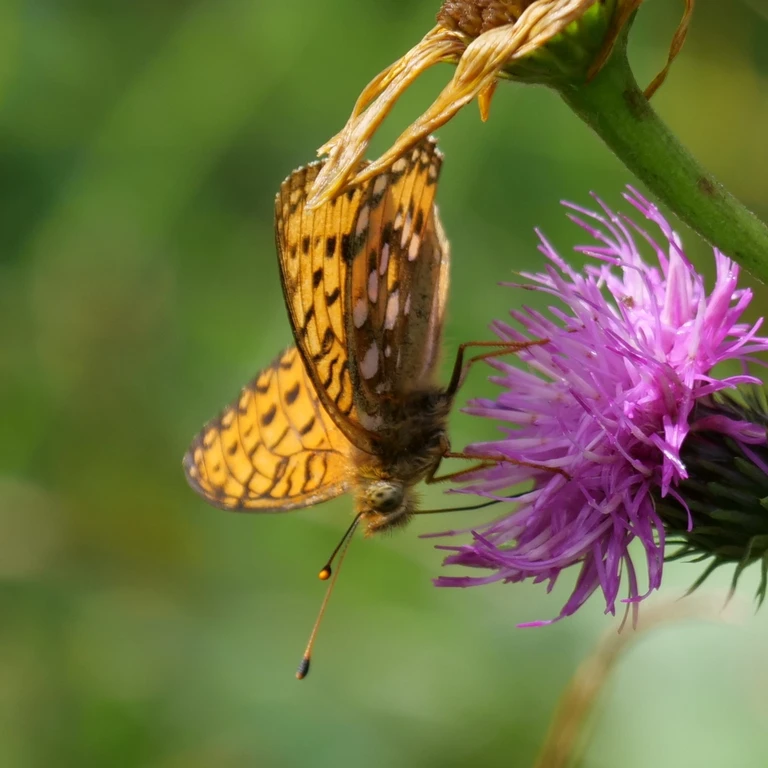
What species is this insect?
Speyeria aglaja
